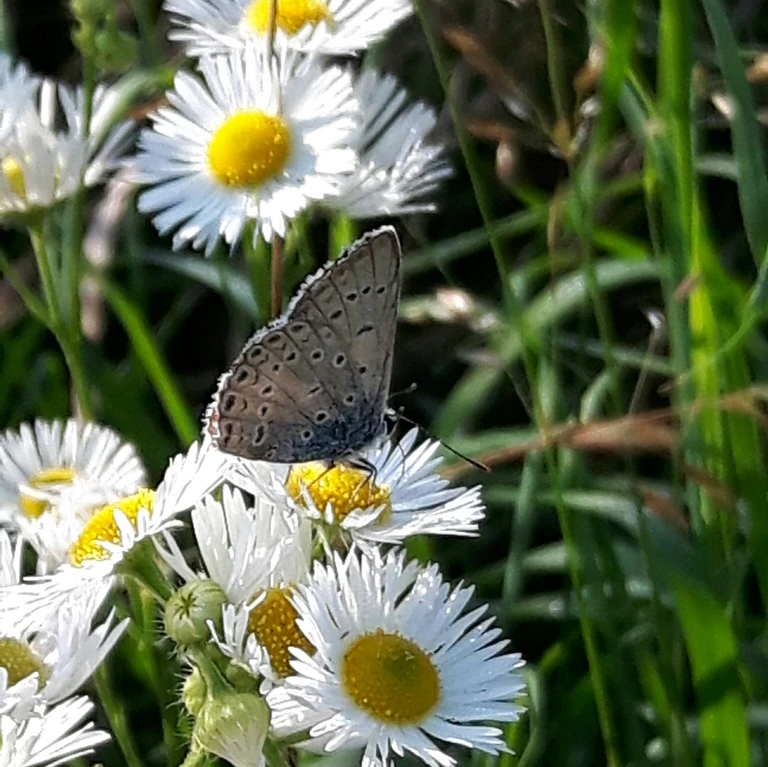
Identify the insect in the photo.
Polyommatus icarus
